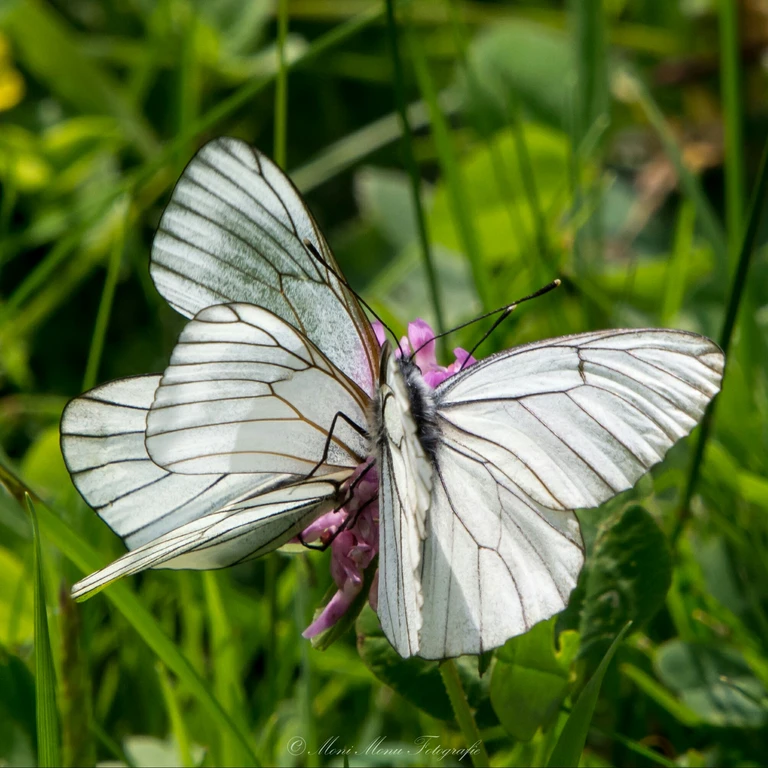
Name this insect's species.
Aporia crataegi
